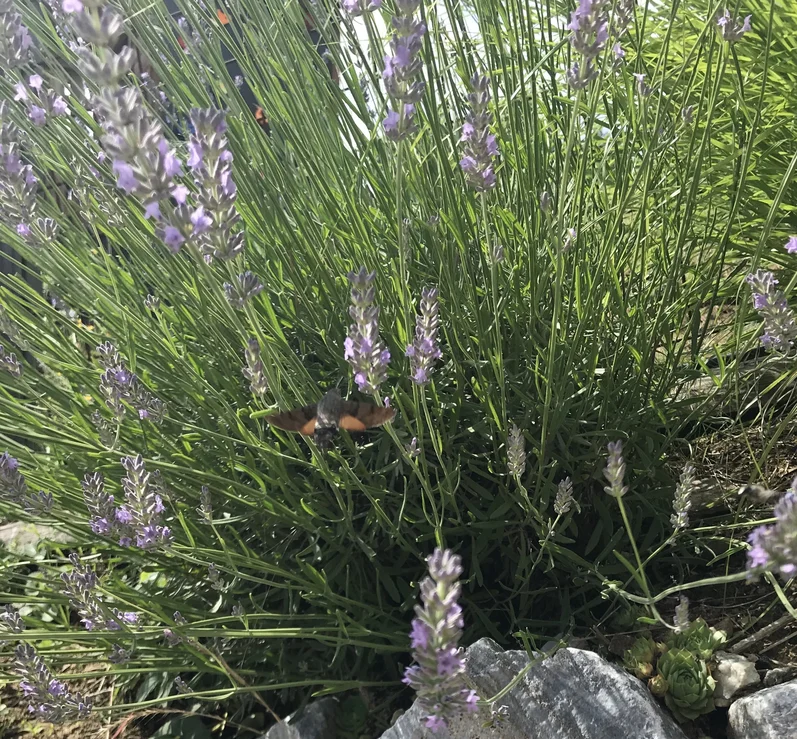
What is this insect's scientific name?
Macroglossum stellatarum
